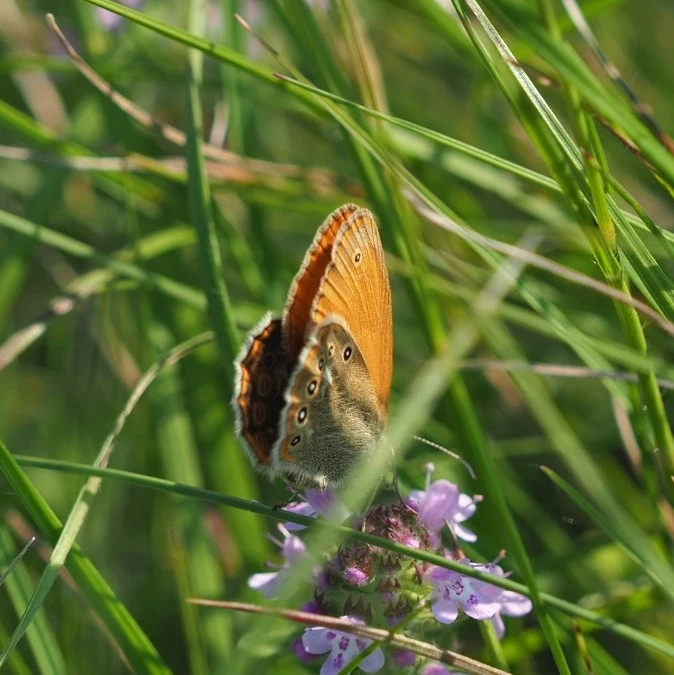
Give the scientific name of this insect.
Coenonympha glycerion (also Coenonympha iphis)
